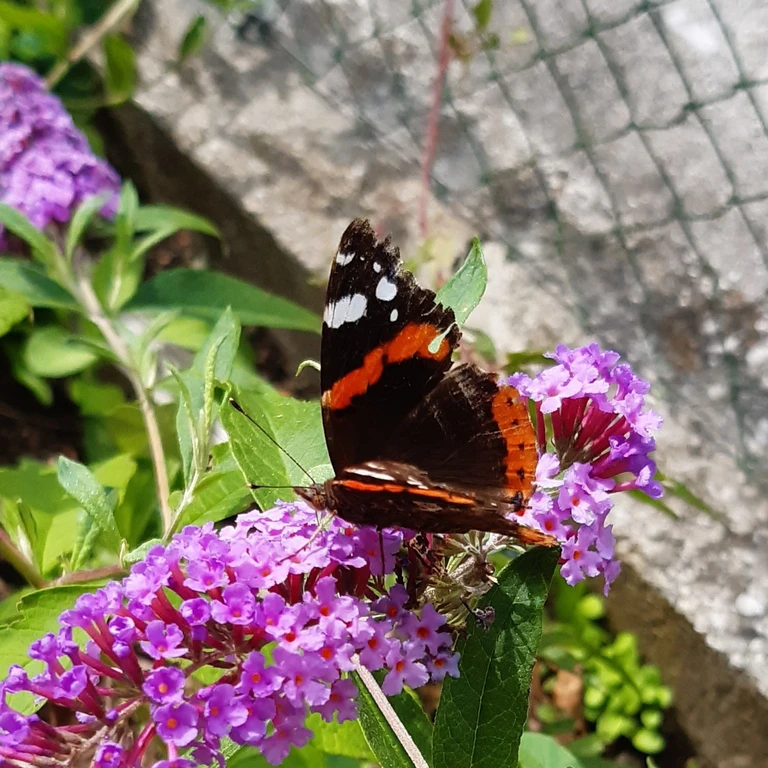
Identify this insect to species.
Vanessa atalanta
